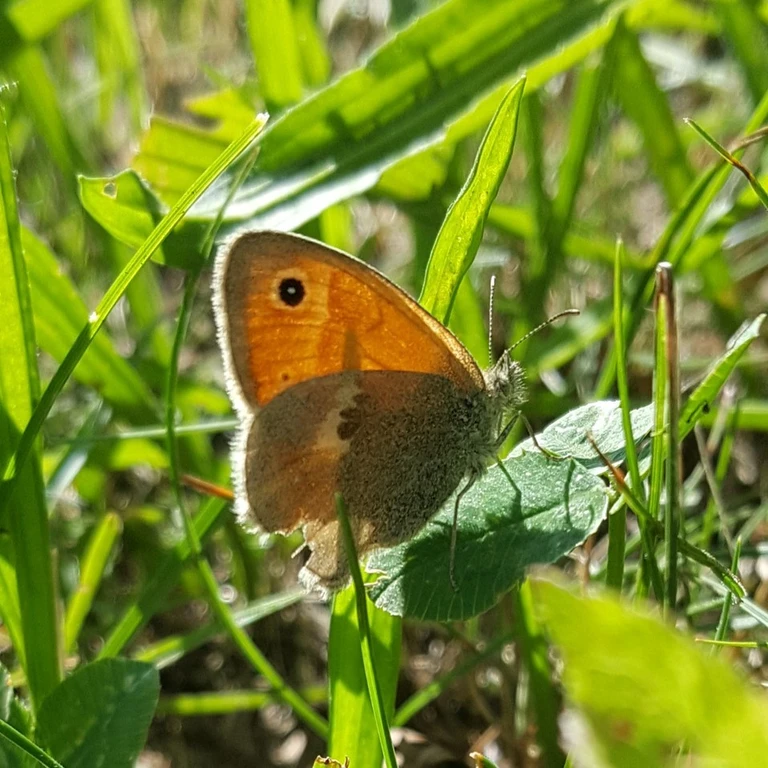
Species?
Coenonympha pamphilus
